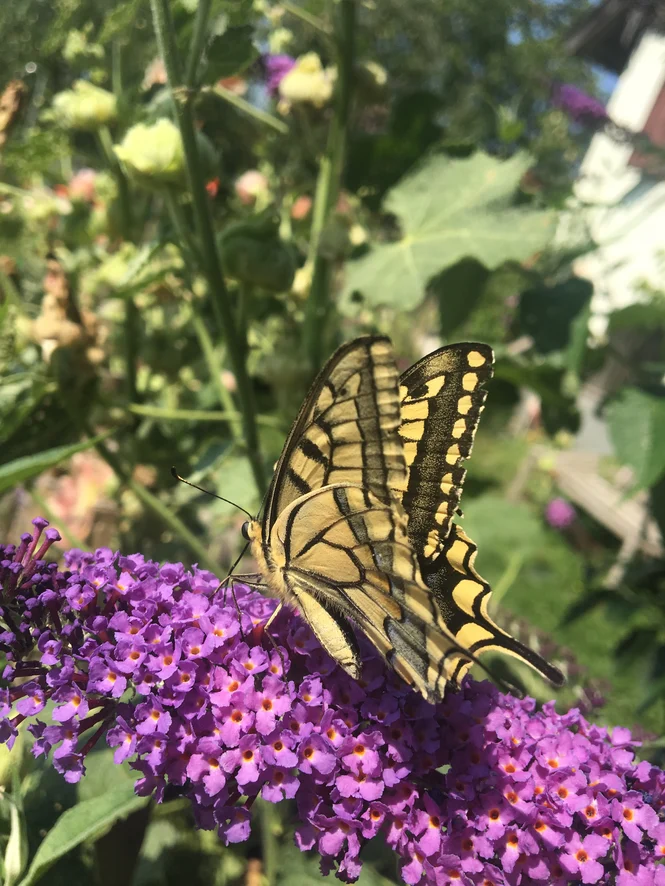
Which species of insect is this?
Papilio machaon
